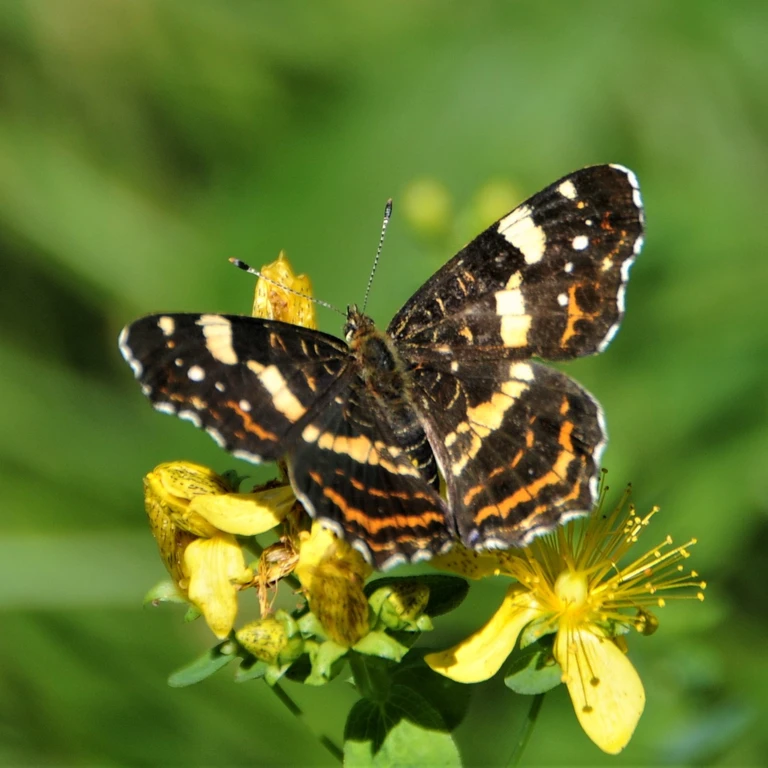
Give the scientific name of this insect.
Araschnia levana
